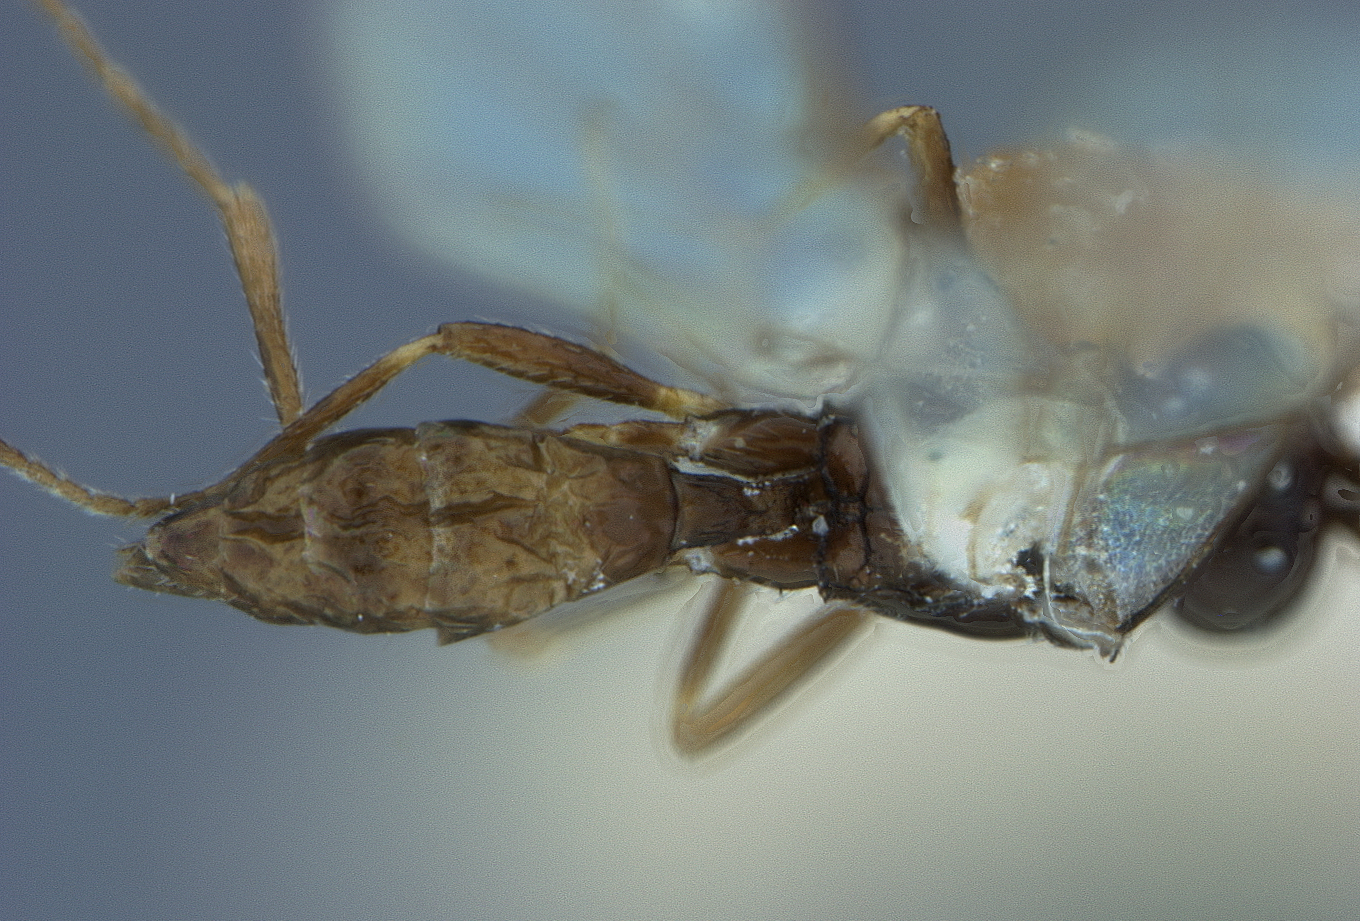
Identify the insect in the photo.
Aphidius obscuripes
